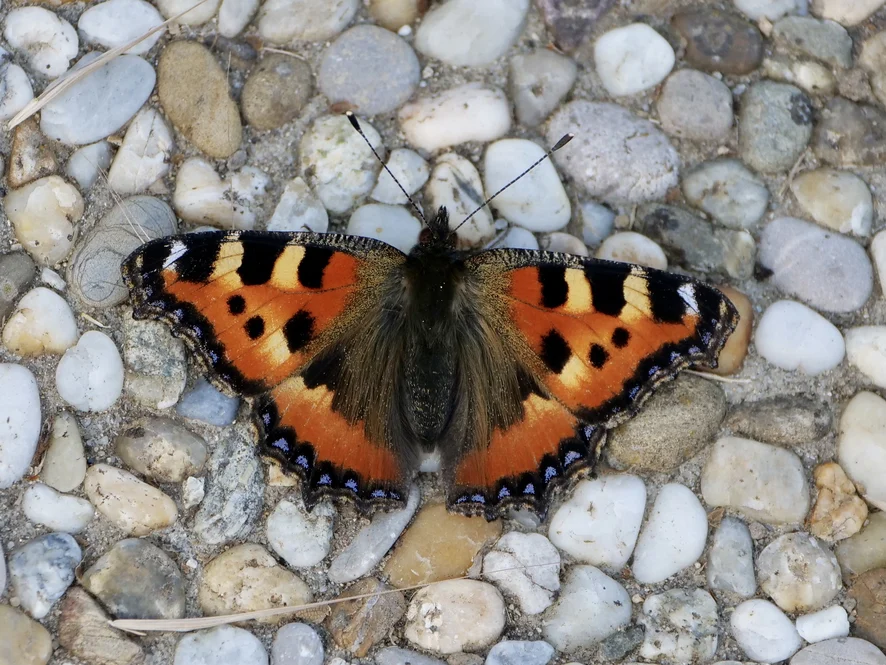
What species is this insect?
Aglais urticae
